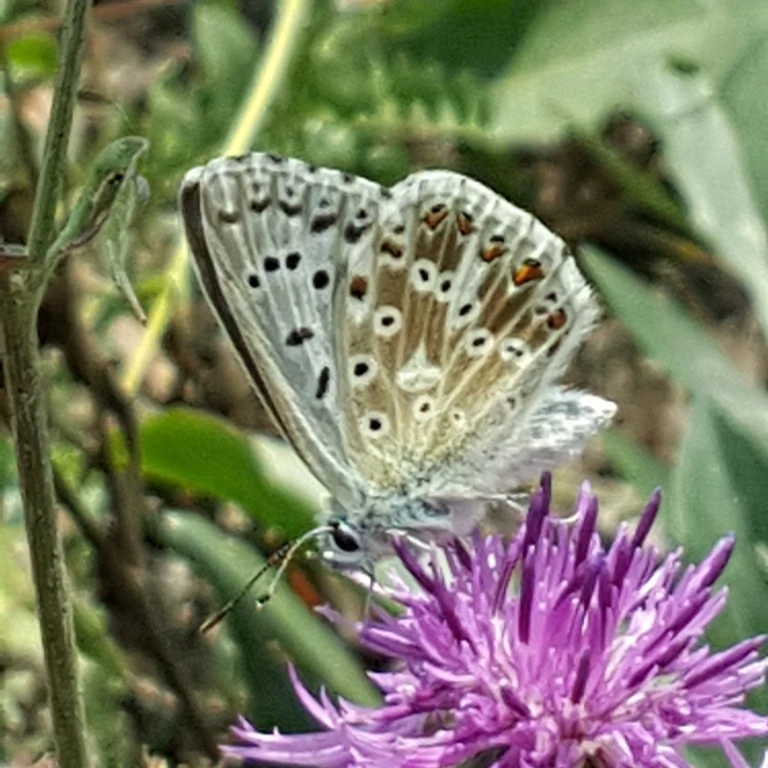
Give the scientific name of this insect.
Lysandra coridon
